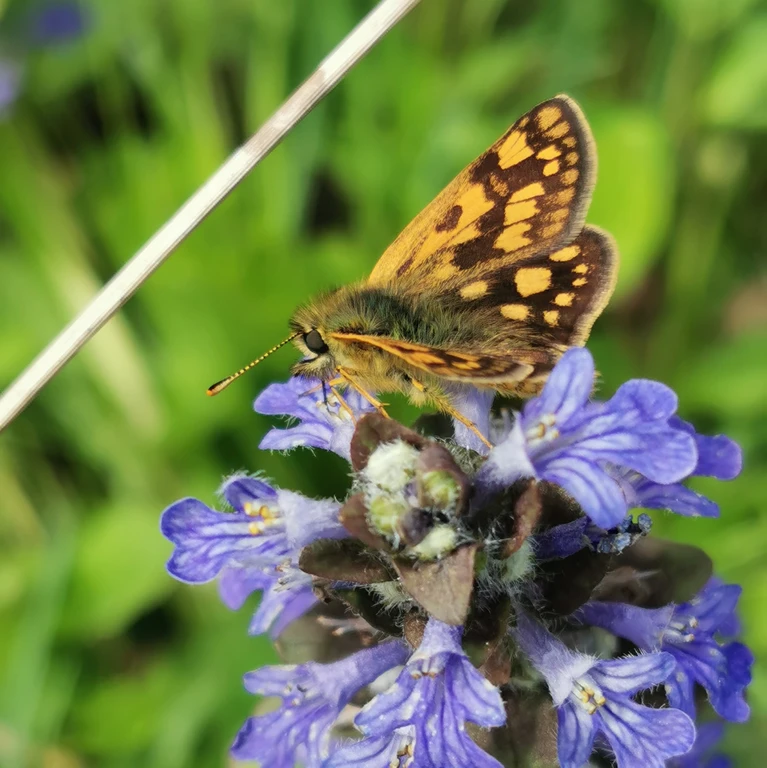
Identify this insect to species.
Carterocephalus palaemon
